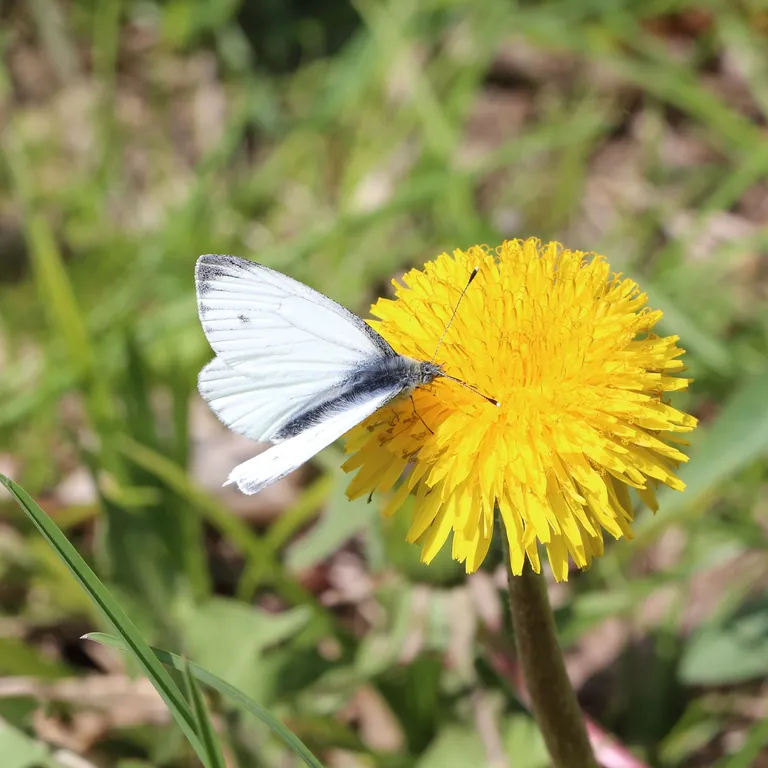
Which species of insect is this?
Pieris napi
